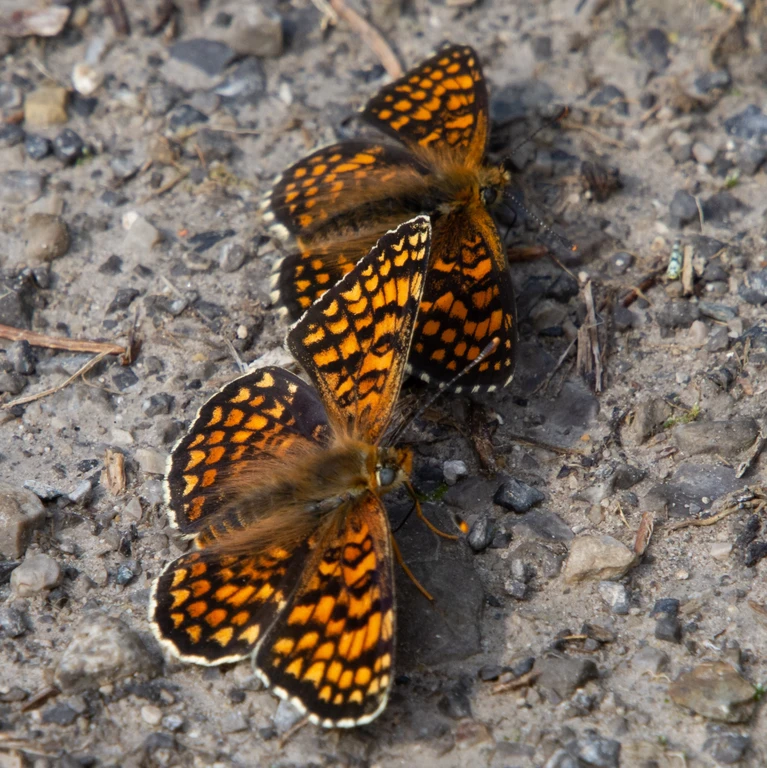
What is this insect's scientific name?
Melitaea phoebe
